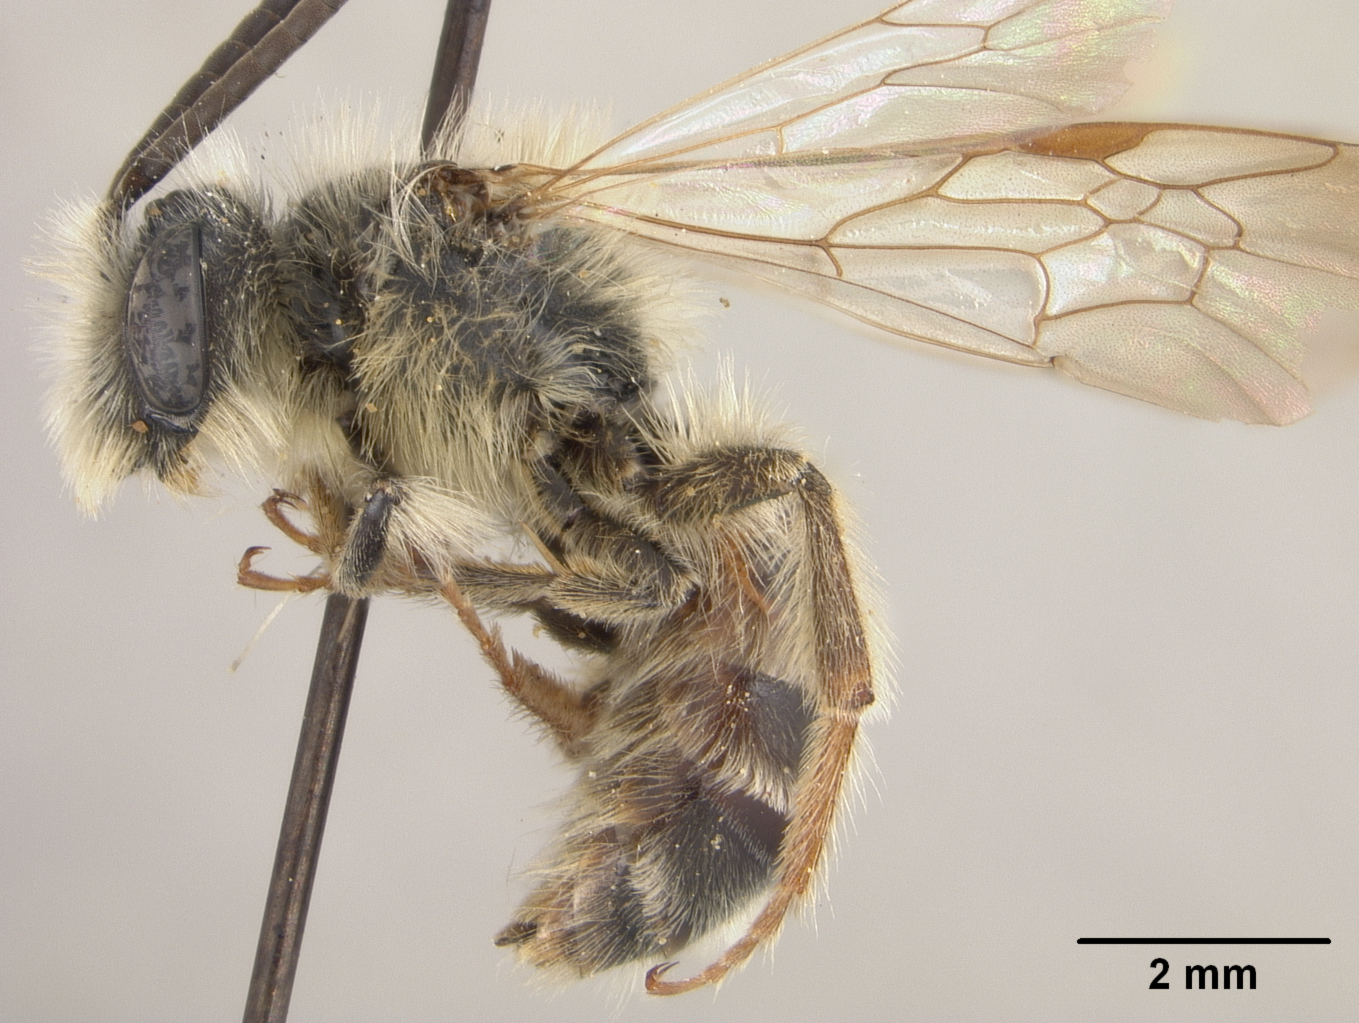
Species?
Andrena dolichotricha
